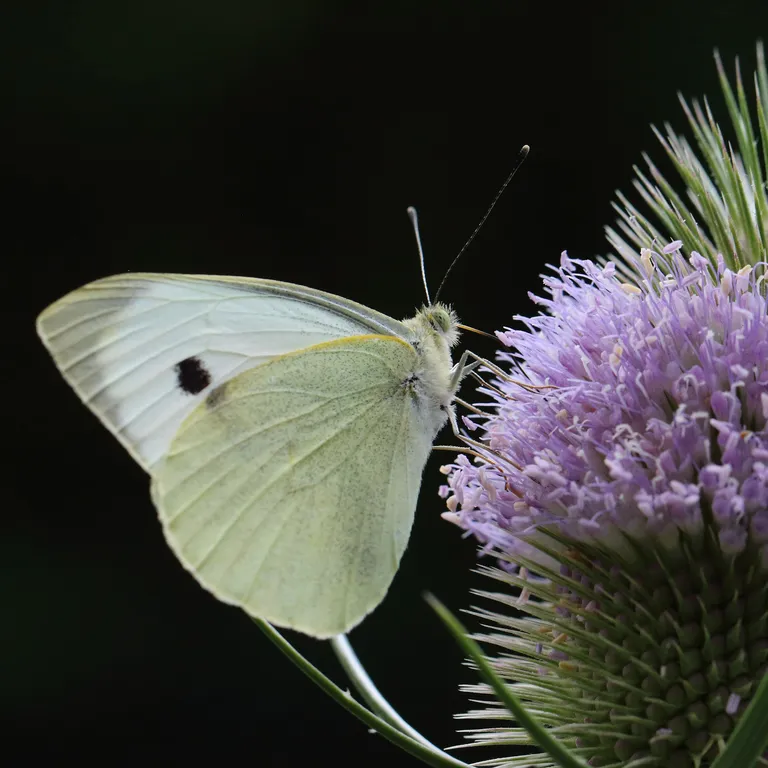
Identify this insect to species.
Pieris brassicae
